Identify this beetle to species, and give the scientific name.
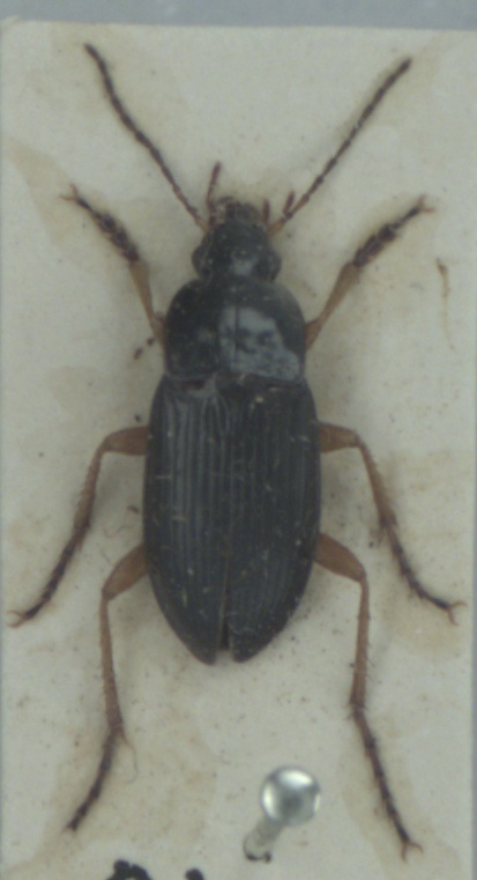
Calathus fuscipes
